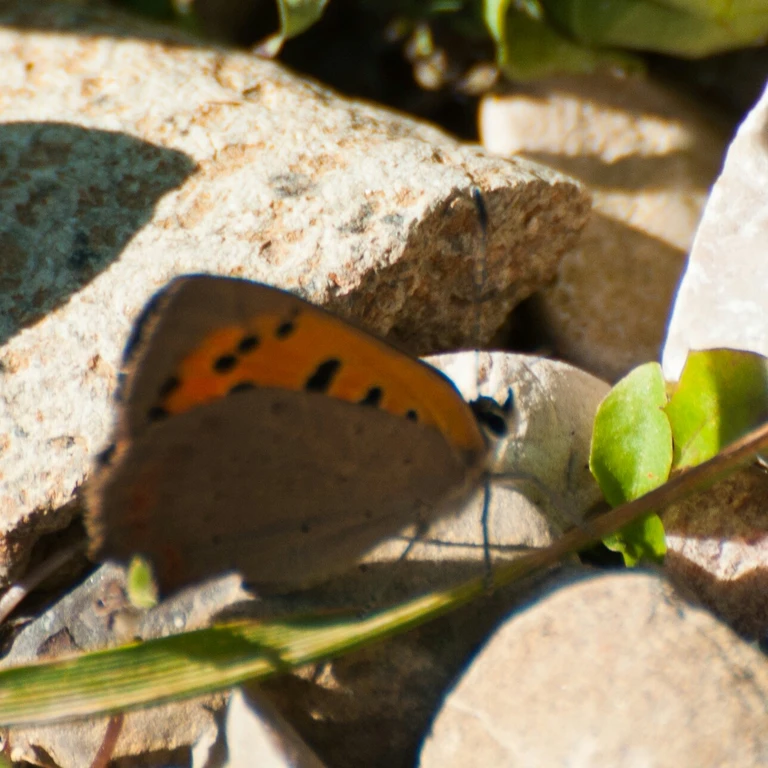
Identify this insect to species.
Lycaena phlaeas
